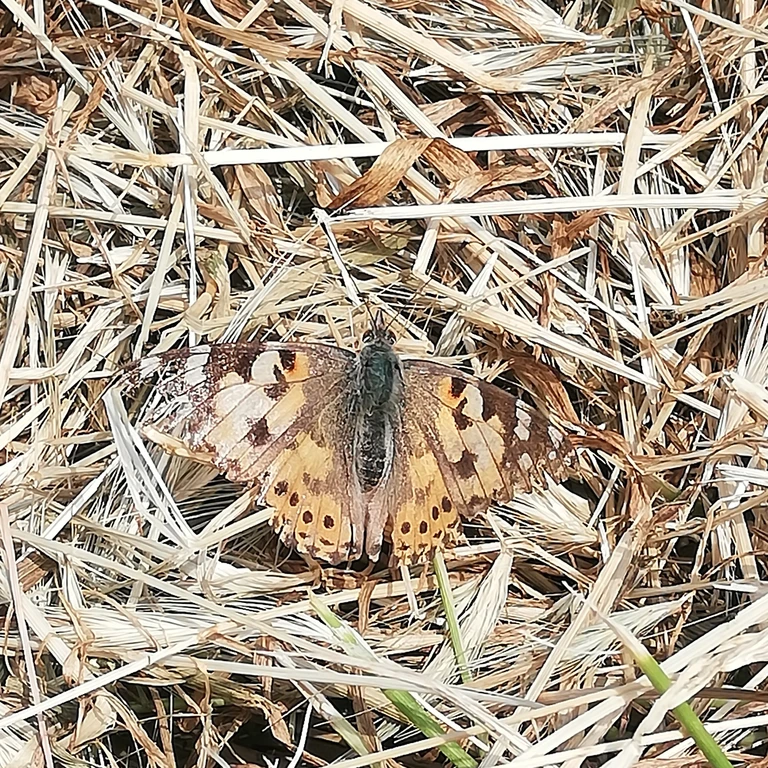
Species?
Vanessa cardui
